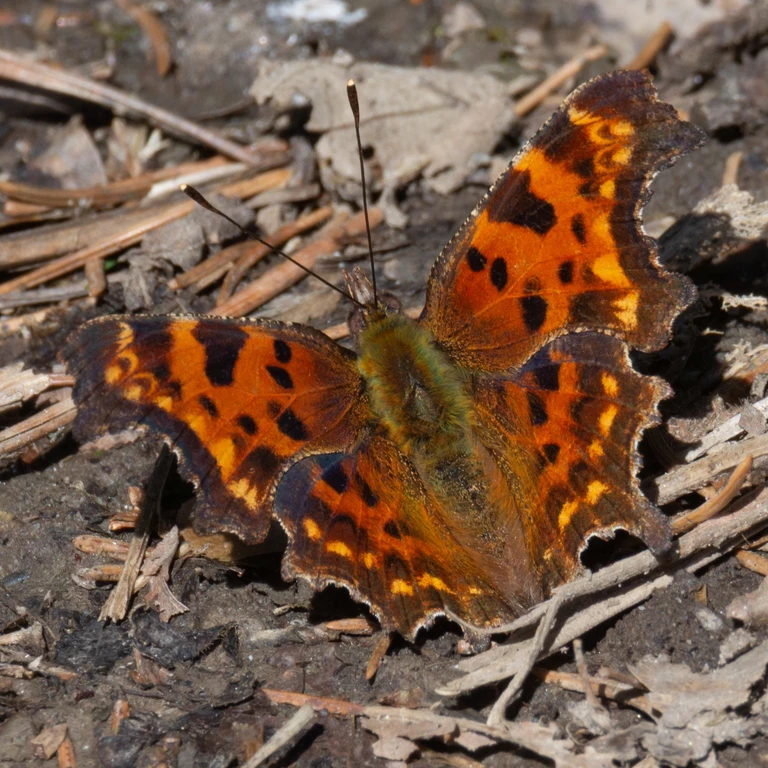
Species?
Polygonia c-album
